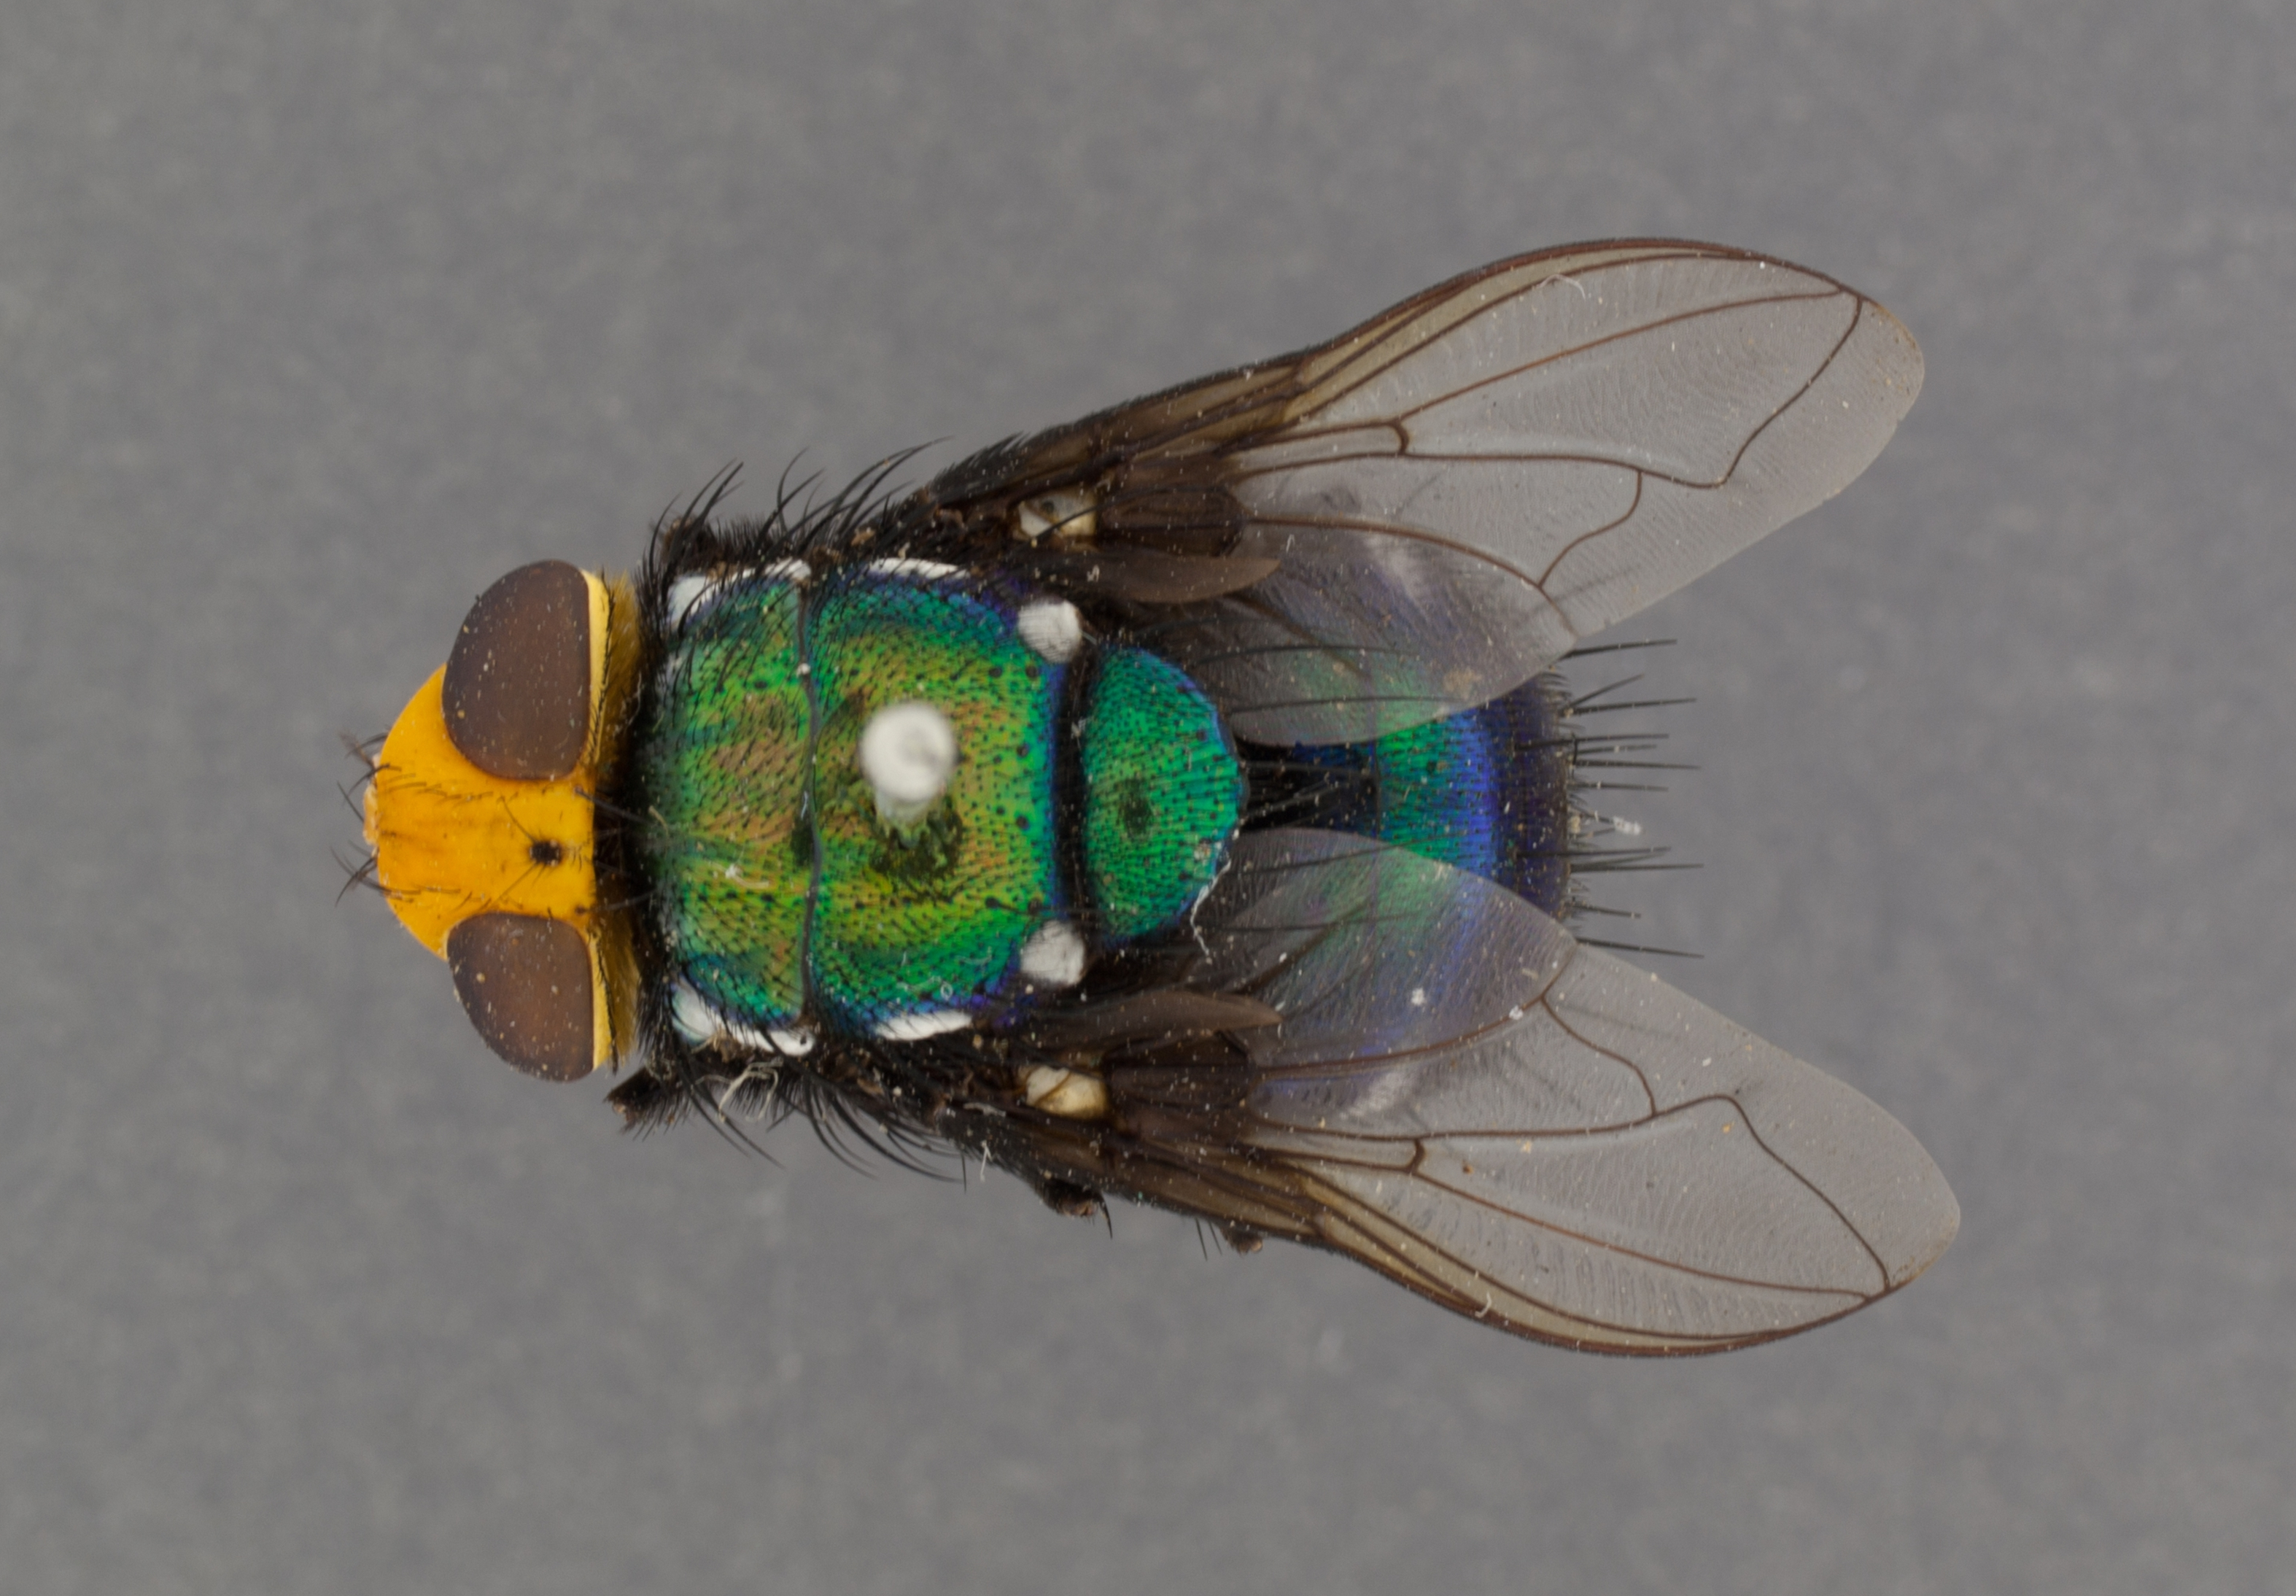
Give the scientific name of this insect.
Amenia imperialis
